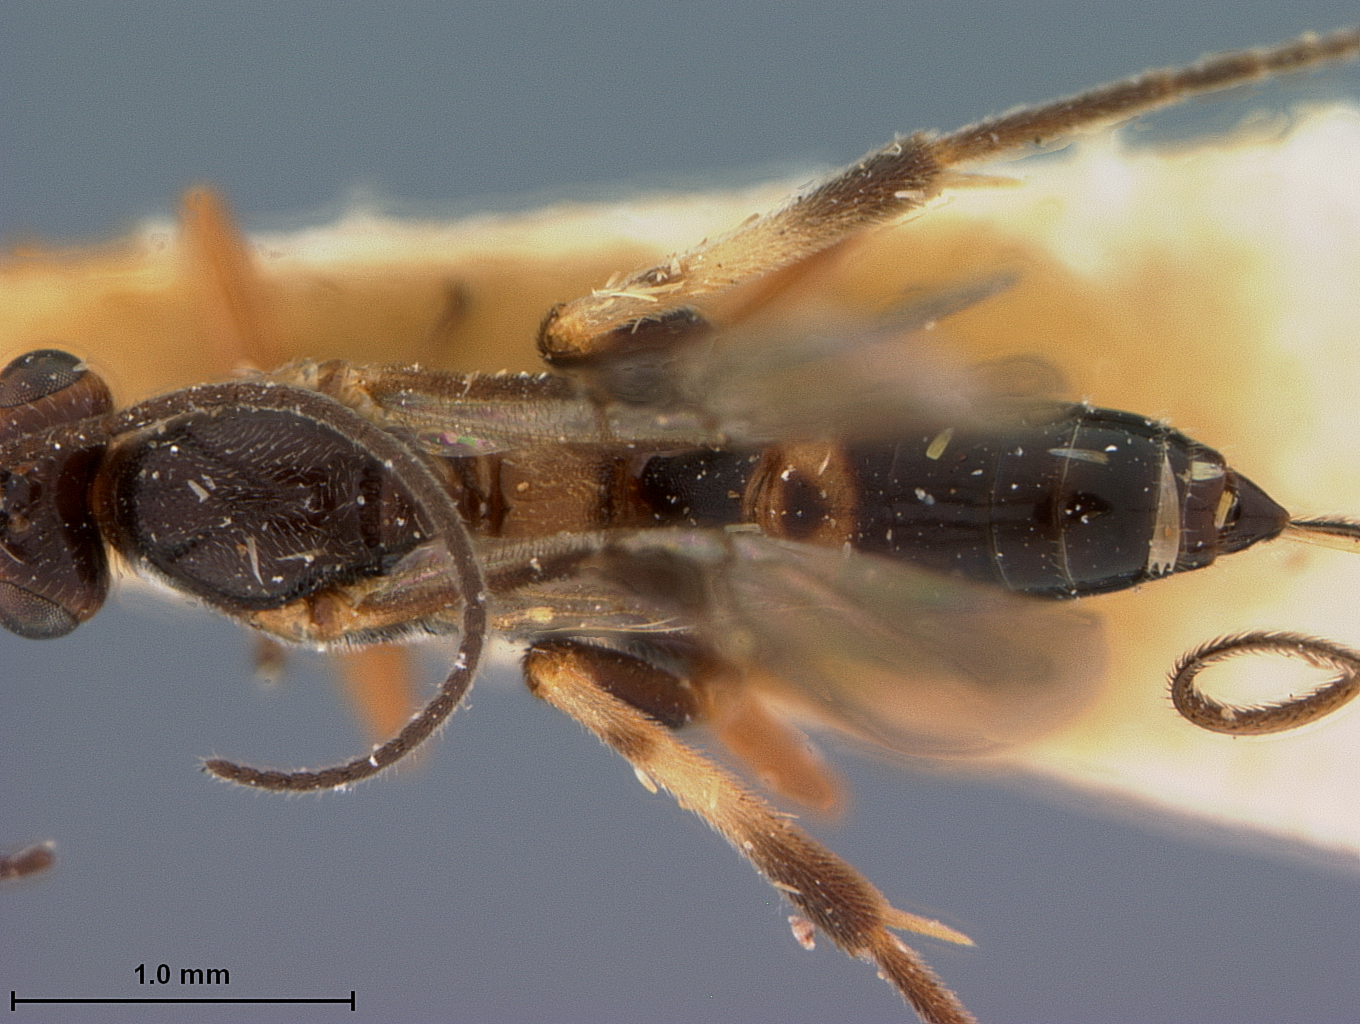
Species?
Camptothlipsis niger
